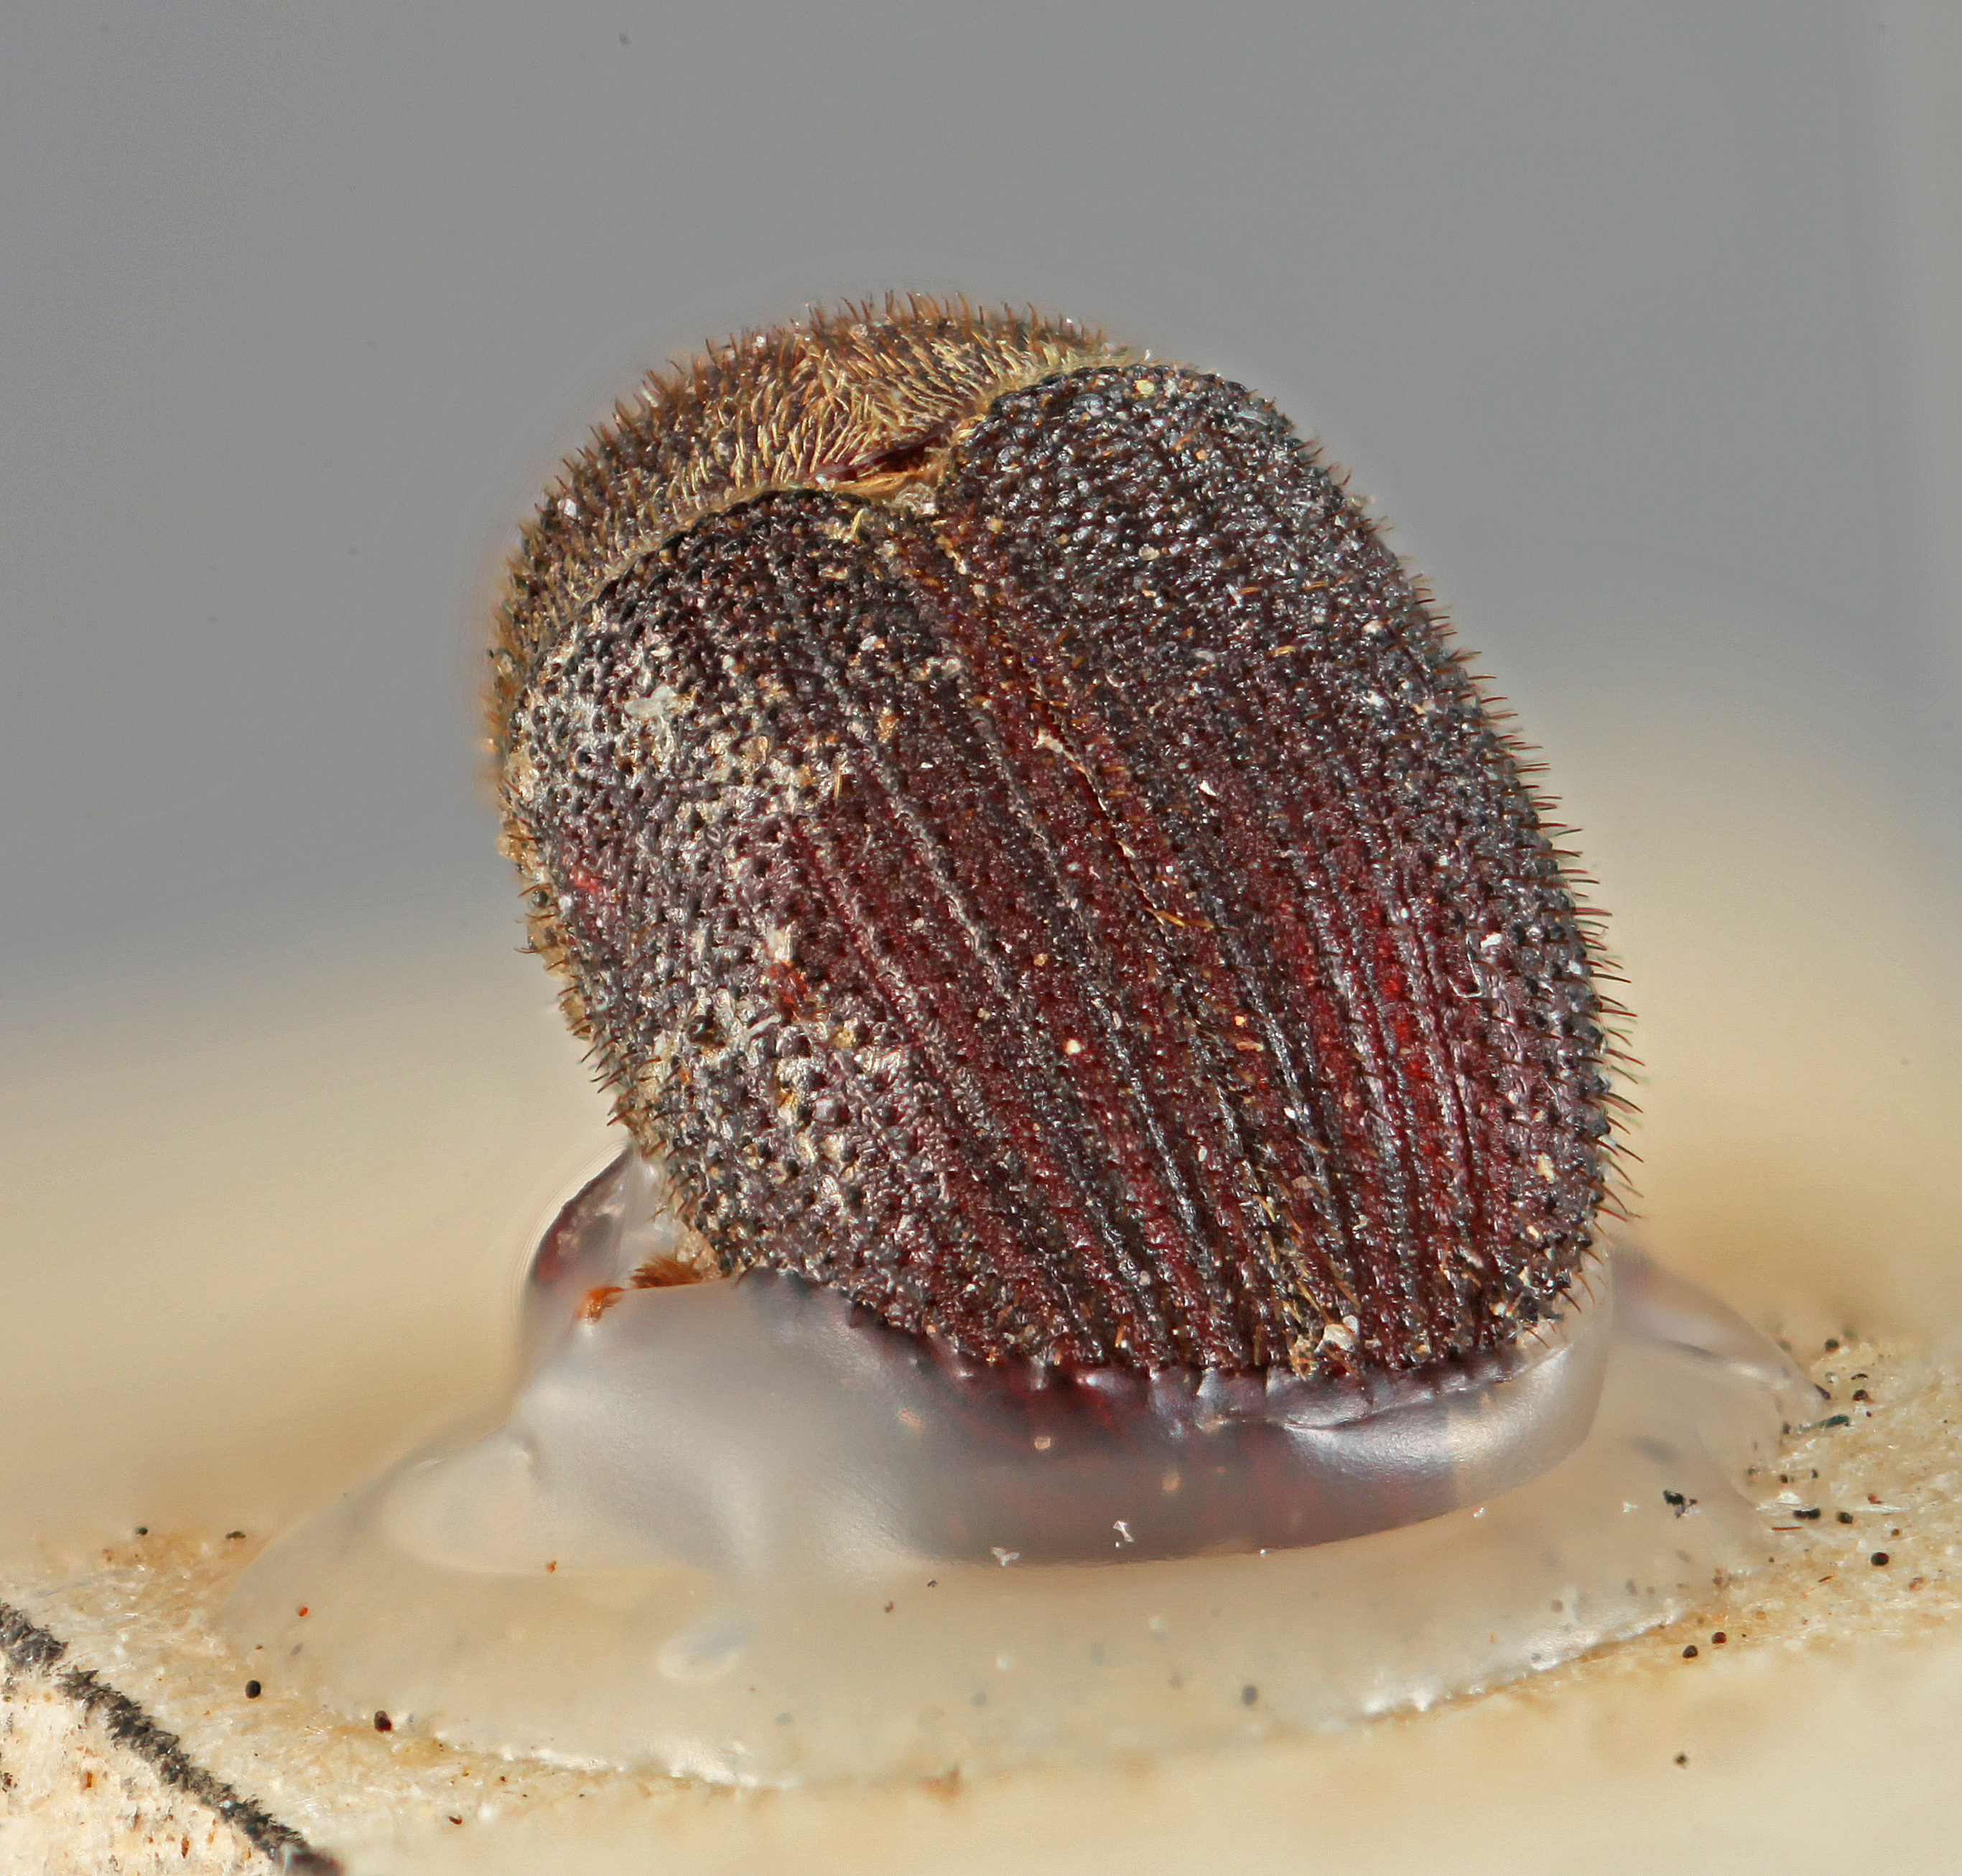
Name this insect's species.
Phloeotribus vestitus
